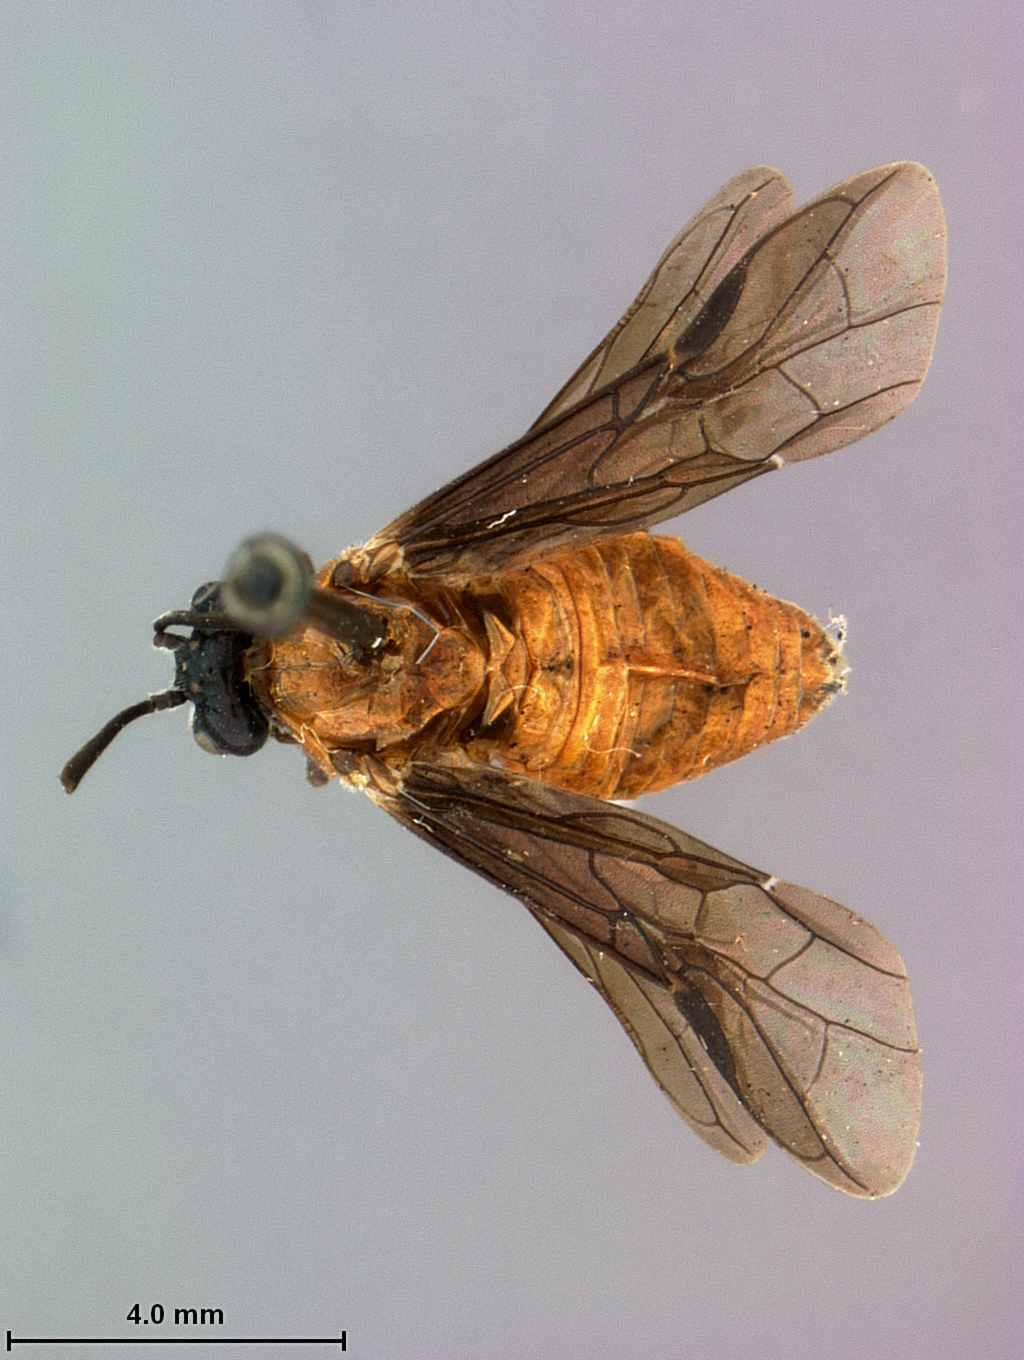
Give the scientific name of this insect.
Arge tumsua
